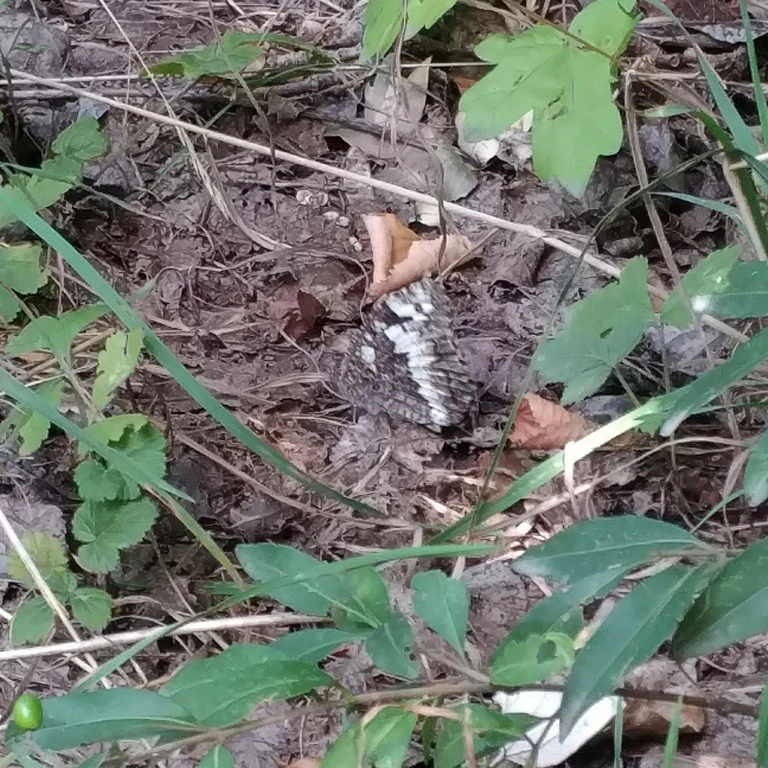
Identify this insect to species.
Brintesia circe
